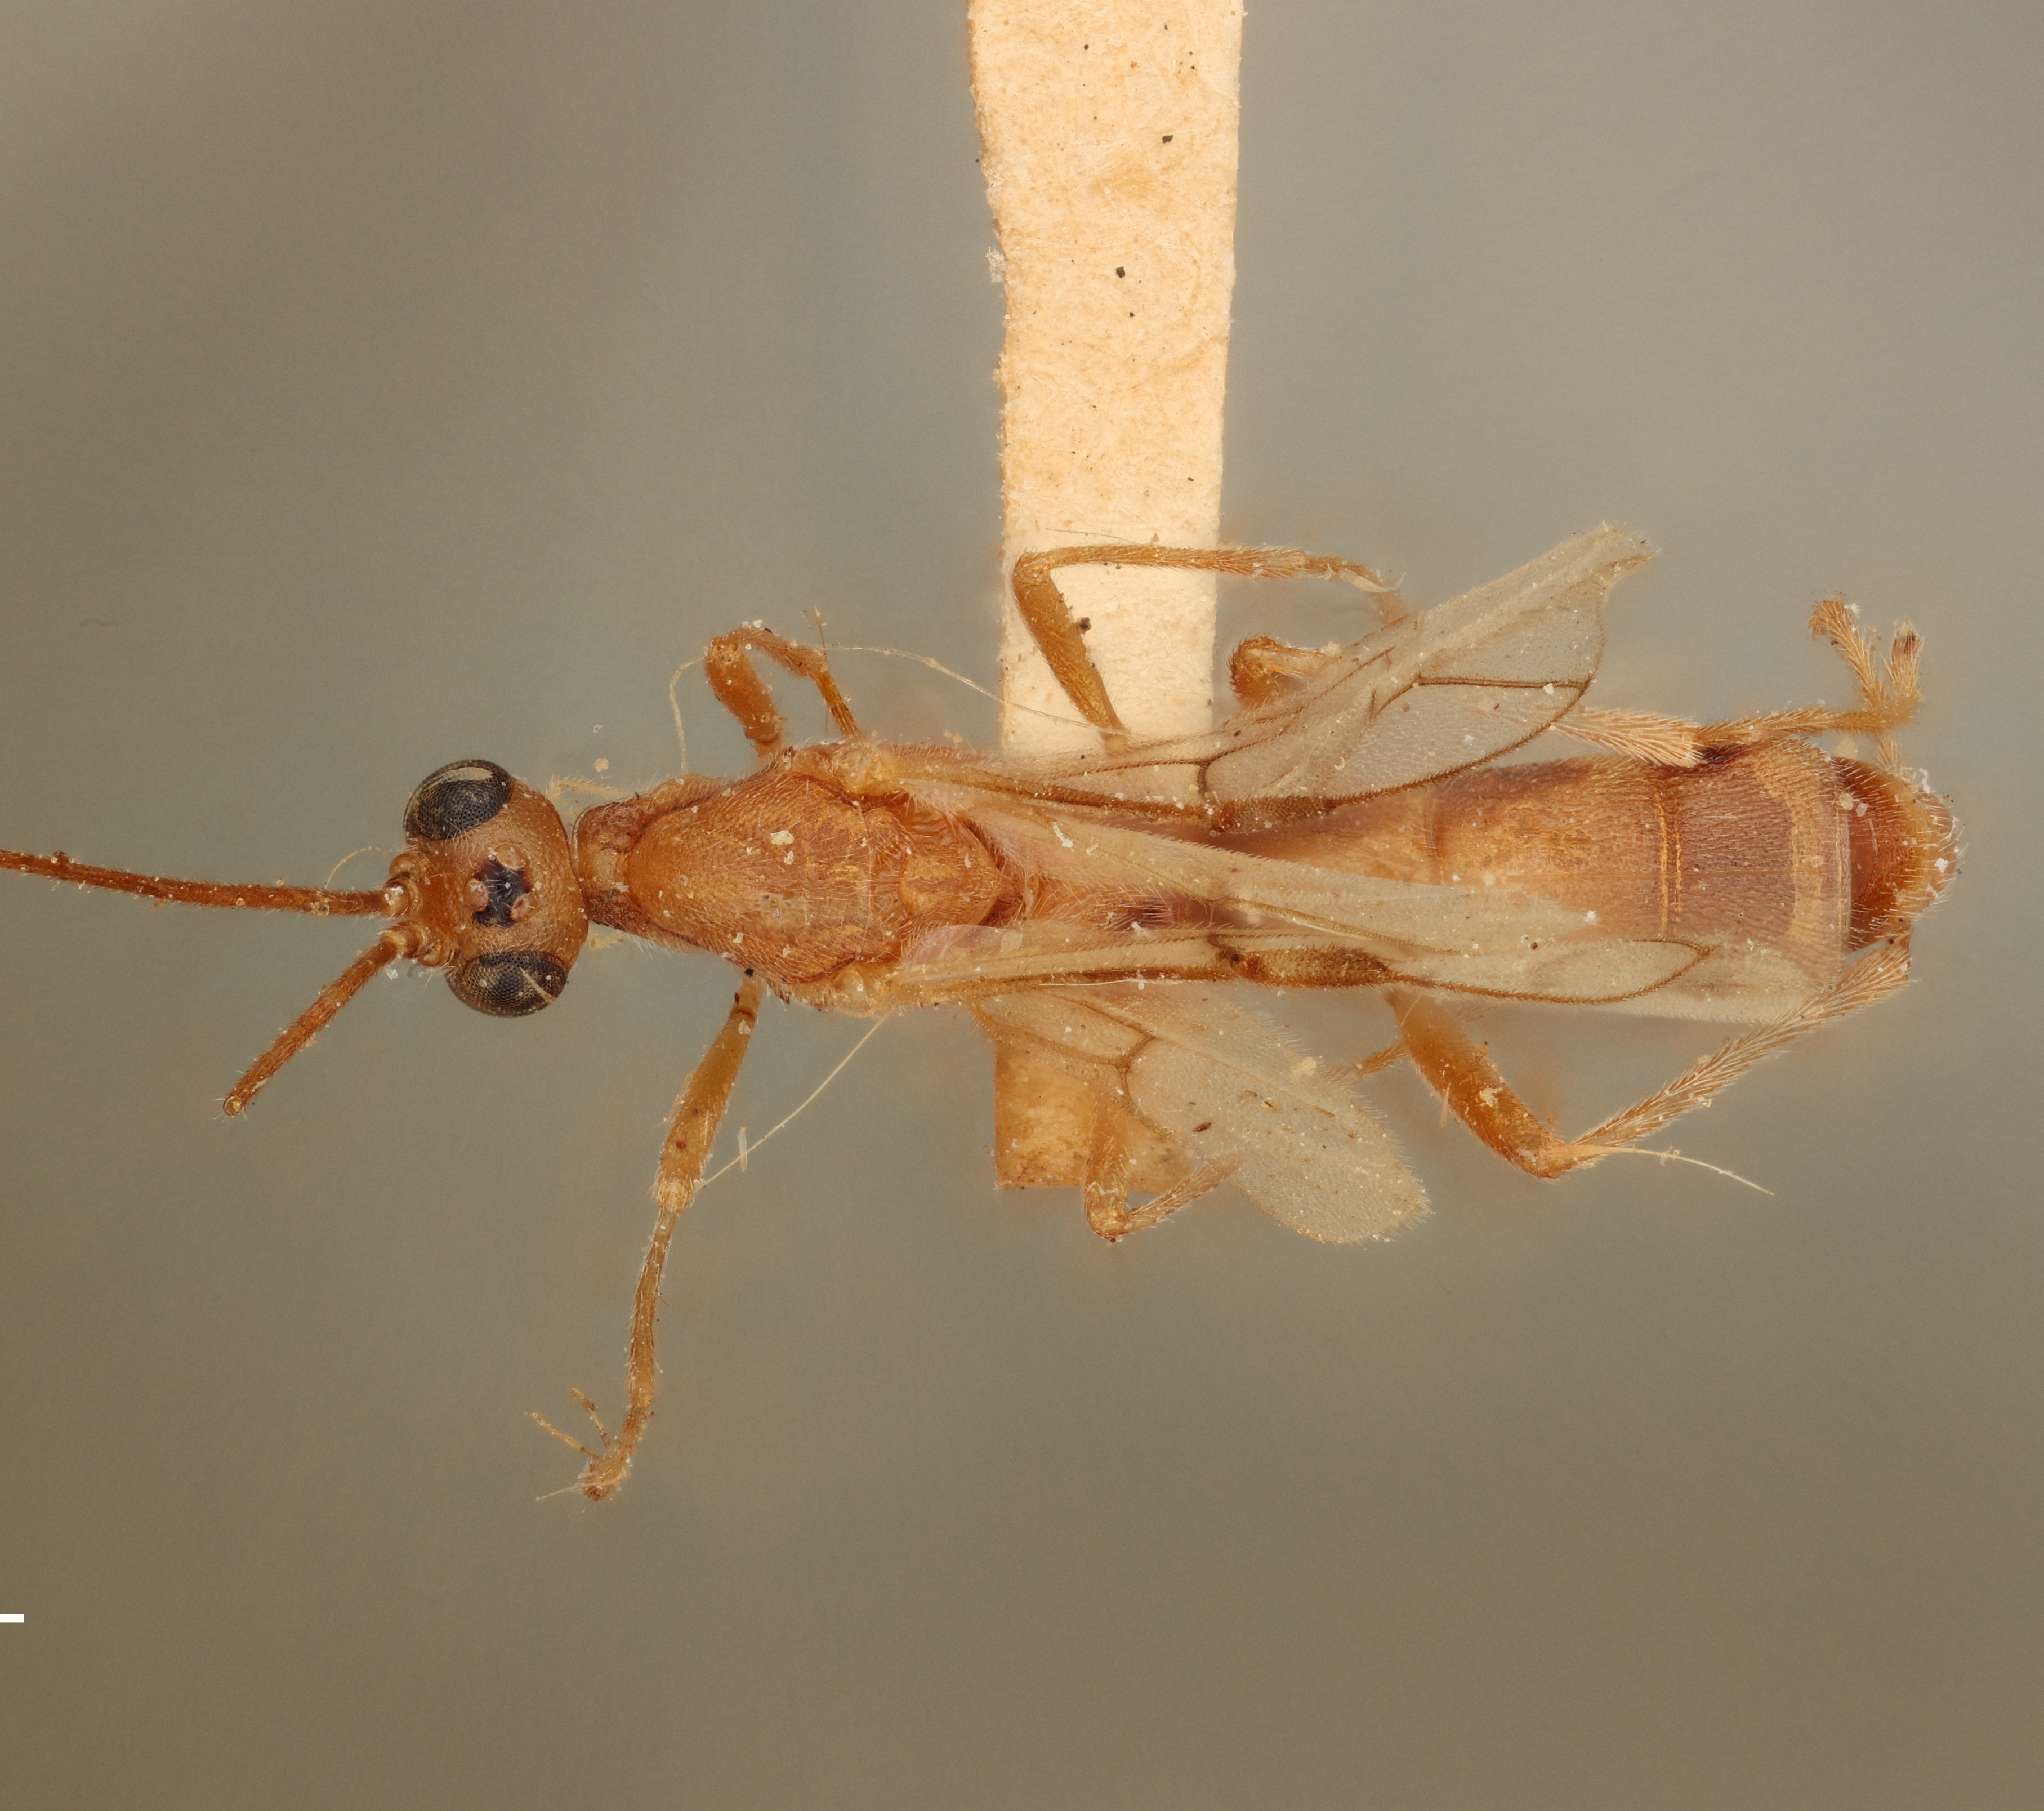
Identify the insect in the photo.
Rhogas separatus
